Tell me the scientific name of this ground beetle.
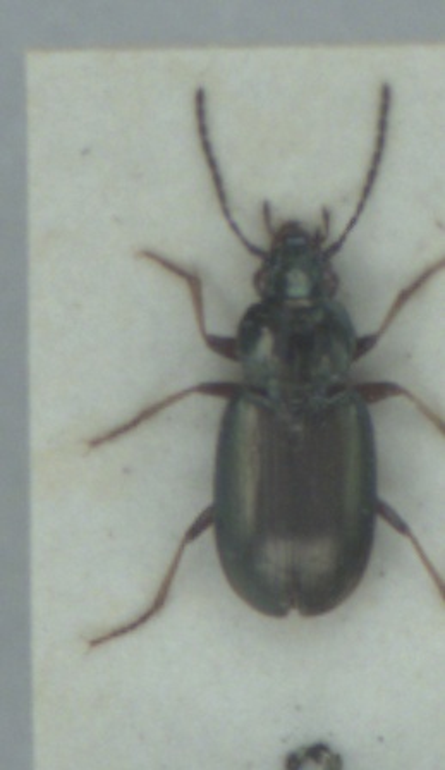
Pogonus chalceus
